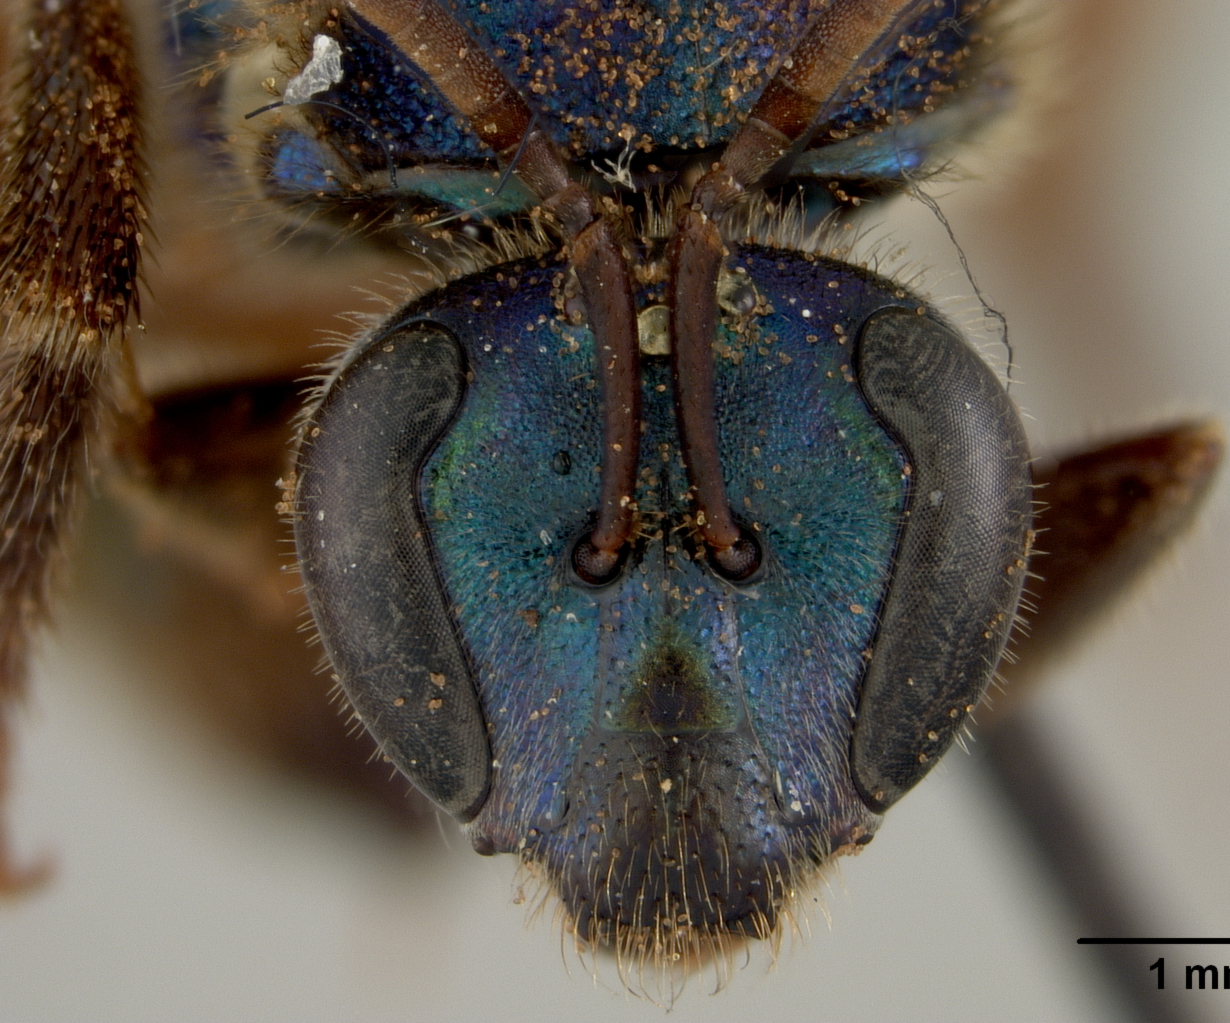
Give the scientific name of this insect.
Augochlora cassiae
